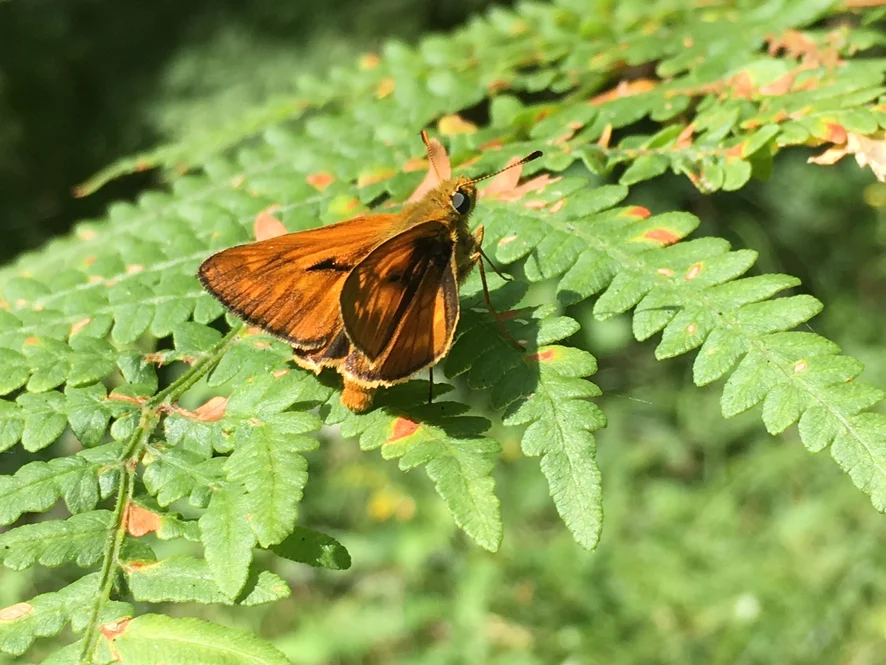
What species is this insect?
Ochlodes sylvanus (also Ochlodes venata)
